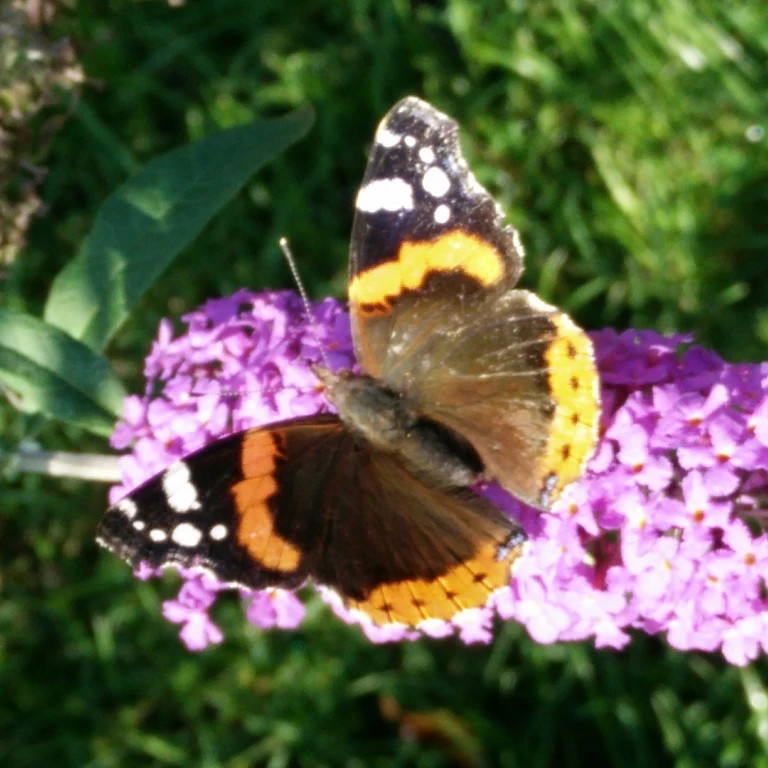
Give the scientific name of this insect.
Vanessa atalanta
